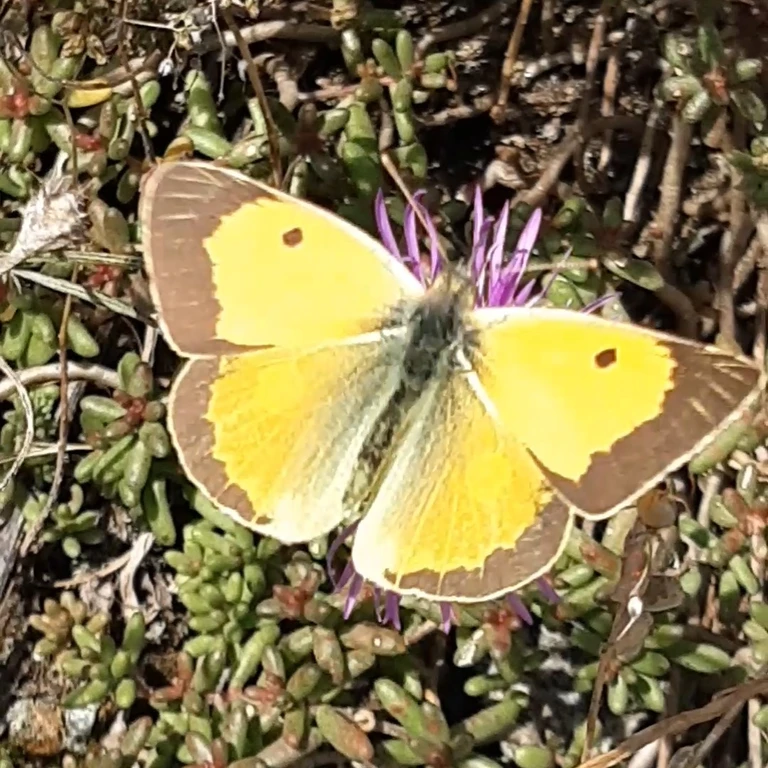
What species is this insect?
Colias croceus
